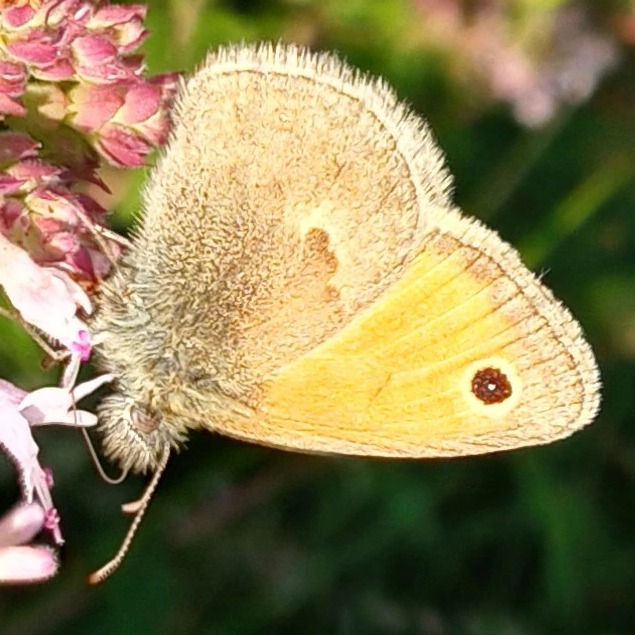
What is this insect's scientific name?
Coenonympha pamphilus
